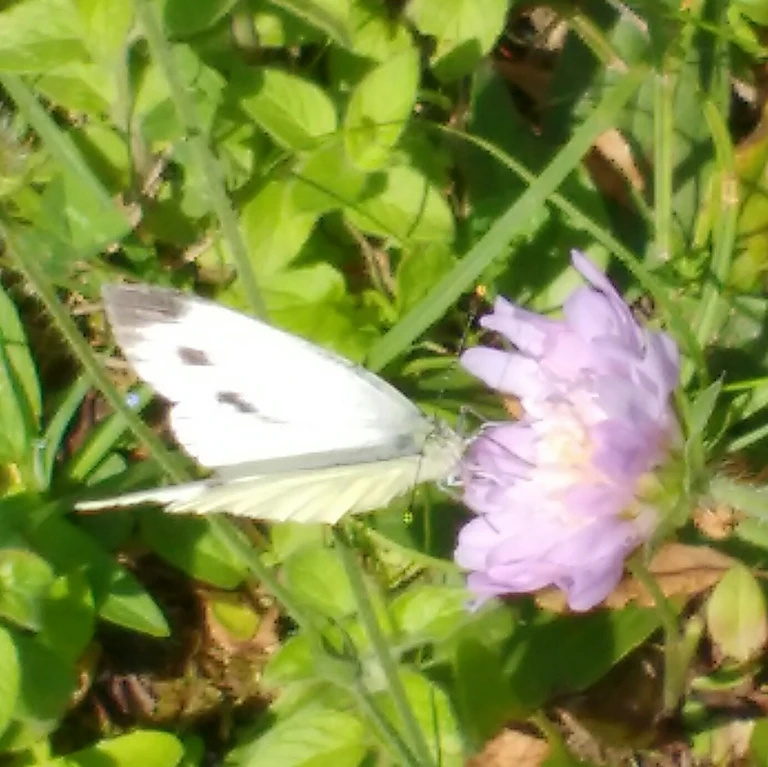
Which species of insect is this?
Pieris napi
